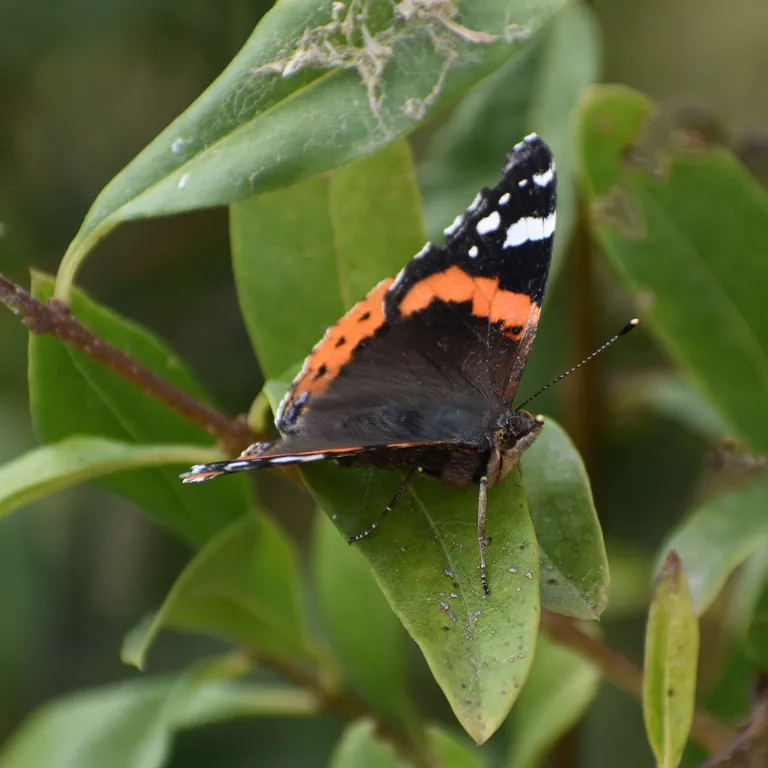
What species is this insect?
Vanessa atalanta
